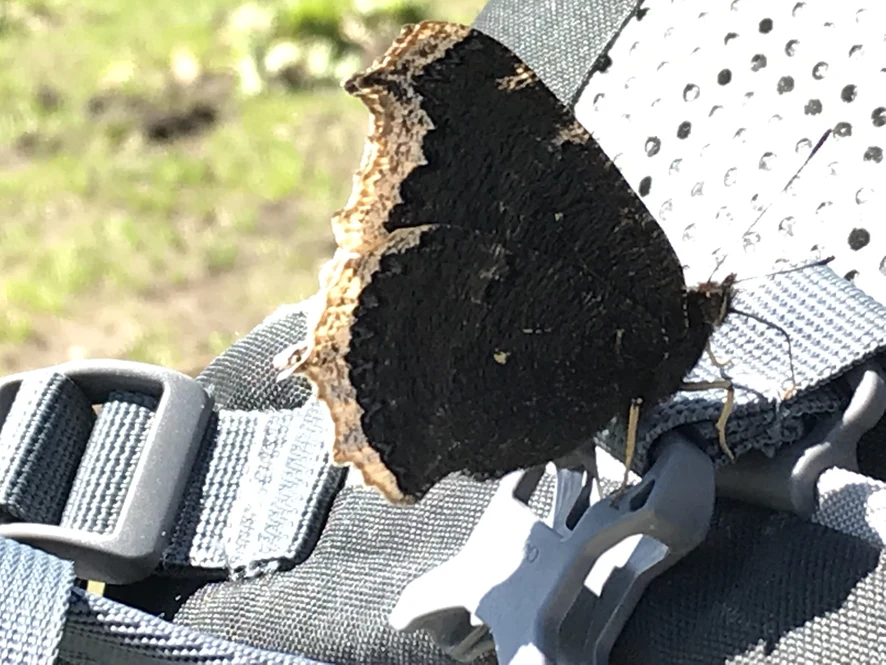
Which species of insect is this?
Nymphalis antiopa
